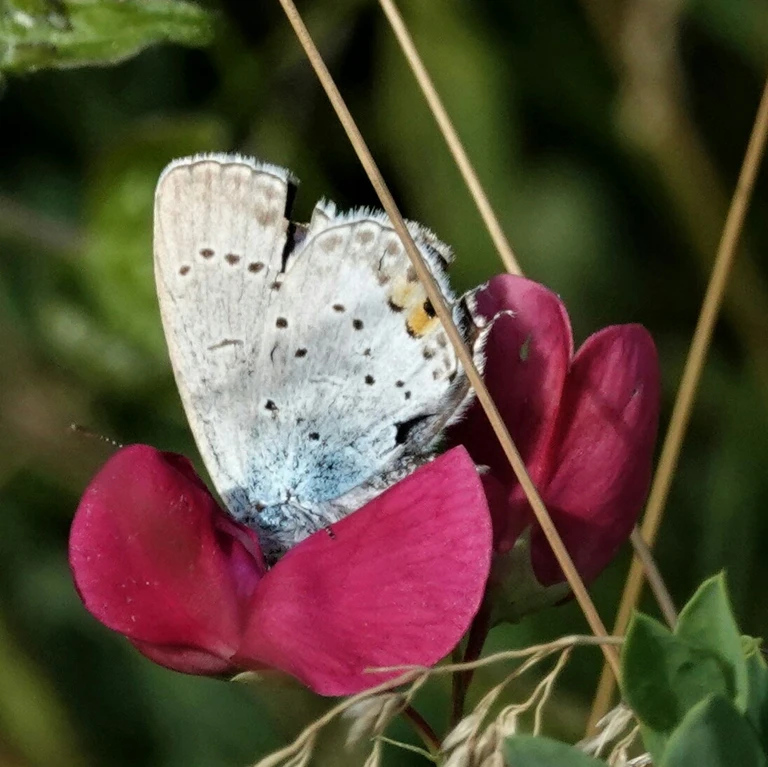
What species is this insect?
Cupido argiades (also Elkalyce argiades)
